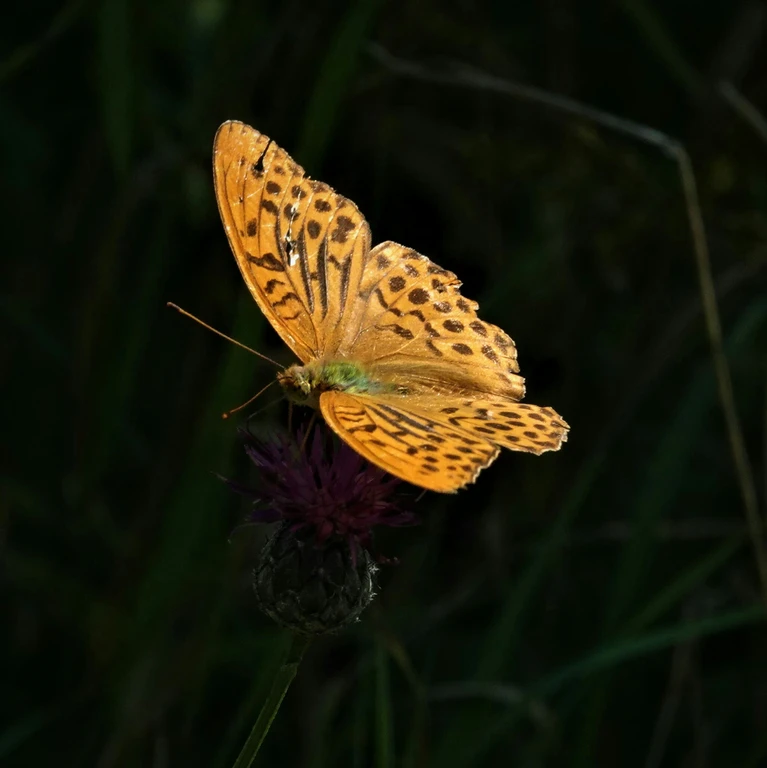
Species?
Argynnis paphia
